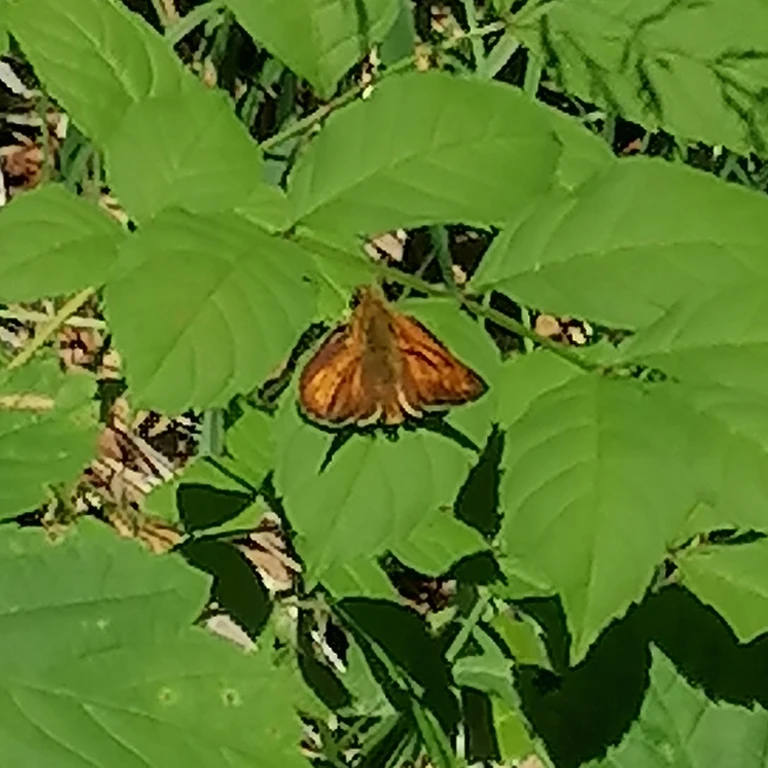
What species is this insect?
Ochlodes sylvanus (also Ochlodes venata)
